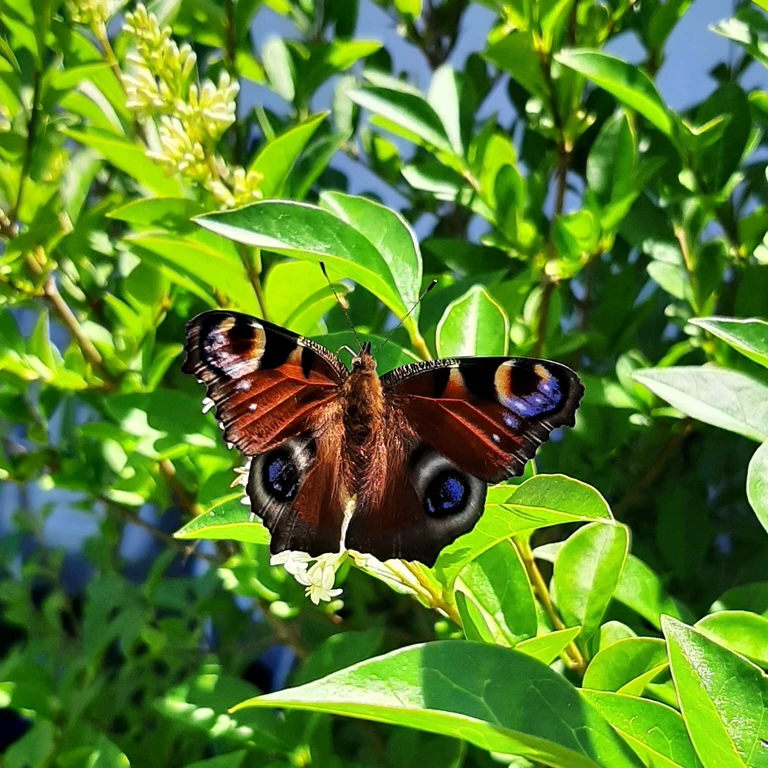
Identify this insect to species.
Aglais io
